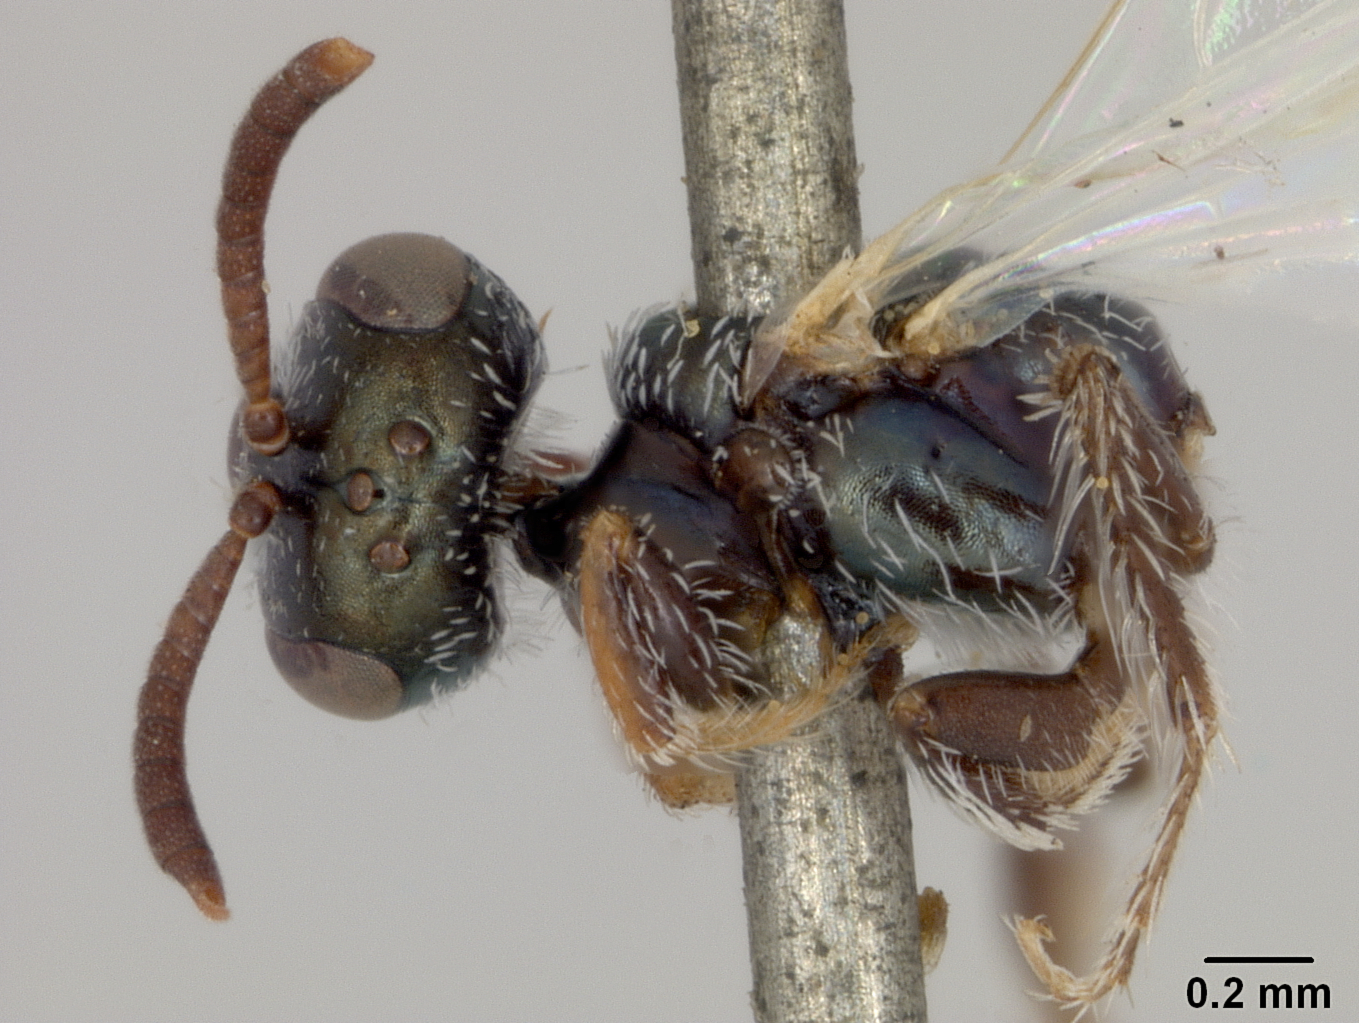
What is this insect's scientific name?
Perdita phaceliae
